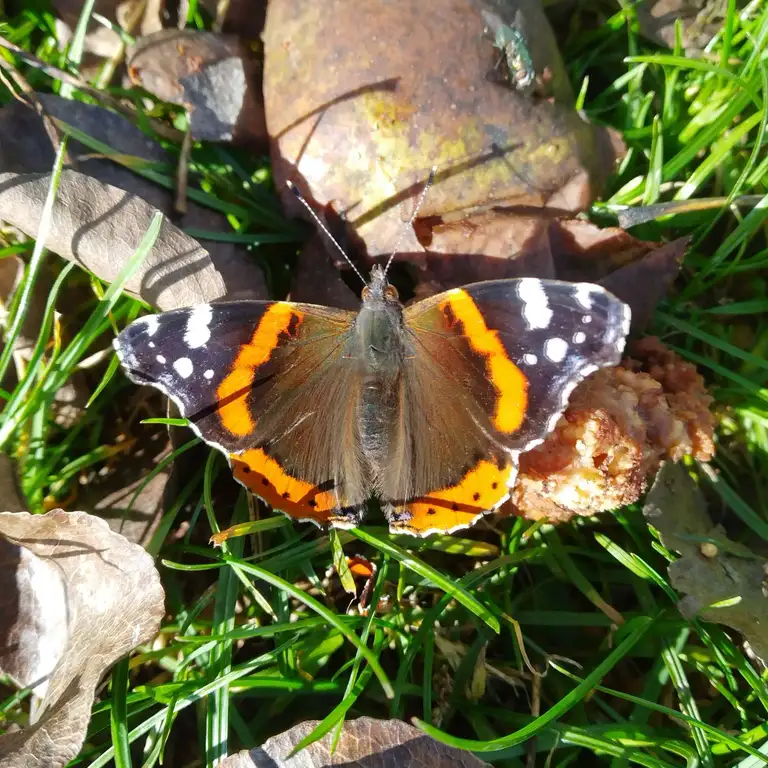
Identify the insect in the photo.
Vanessa atalanta
